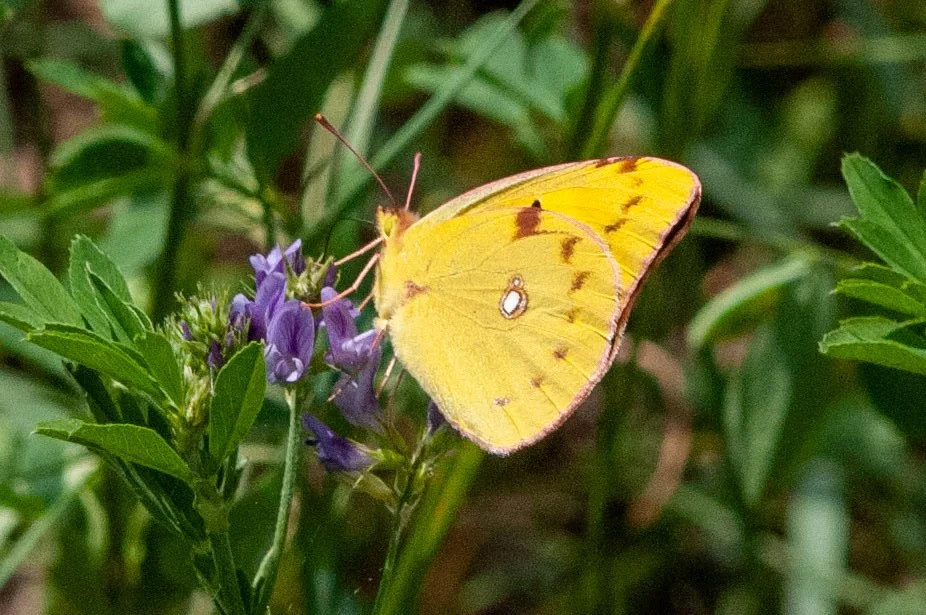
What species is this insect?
Colias croceus
